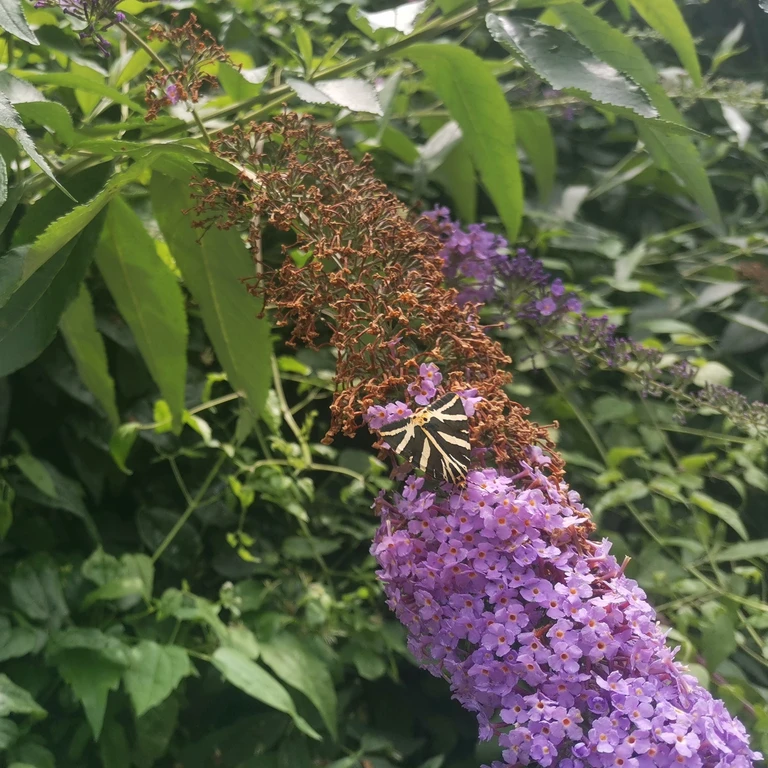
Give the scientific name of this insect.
Euplagia quadripunctaria
